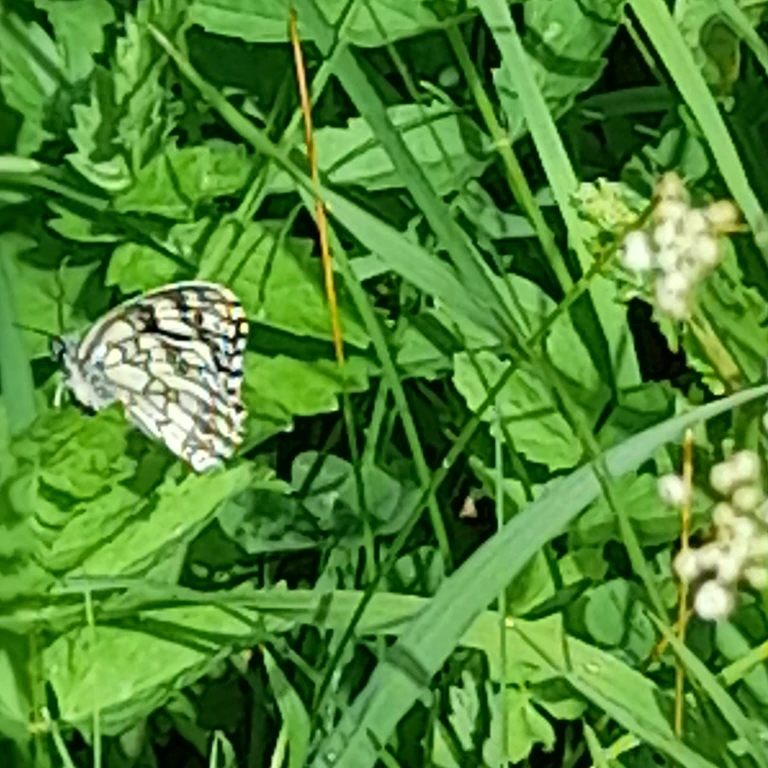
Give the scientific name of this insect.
Melanargia galathea
